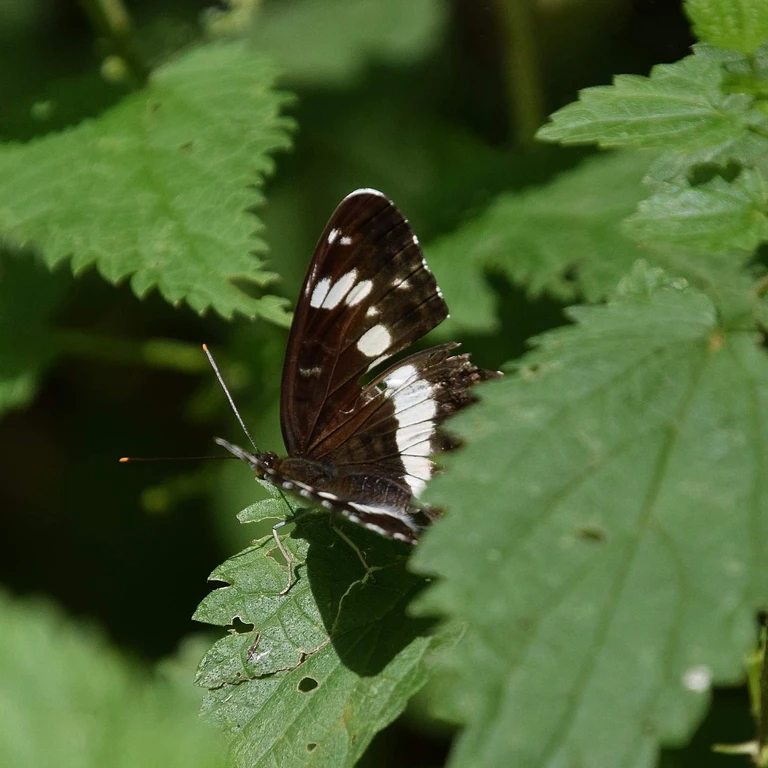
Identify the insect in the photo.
Limenitis camilla (also Ladoga camilla)
